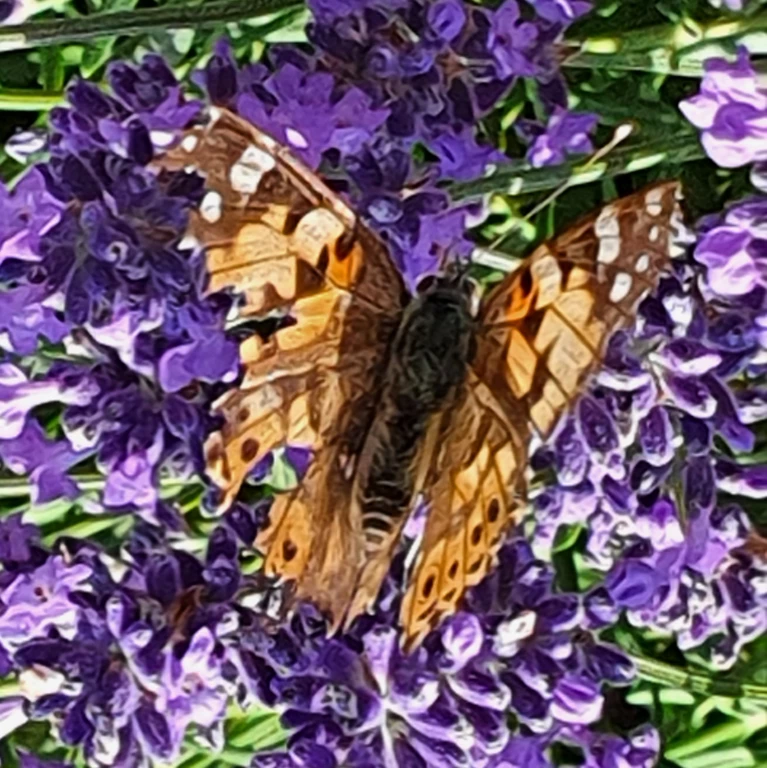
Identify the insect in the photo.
Vanessa cardui
